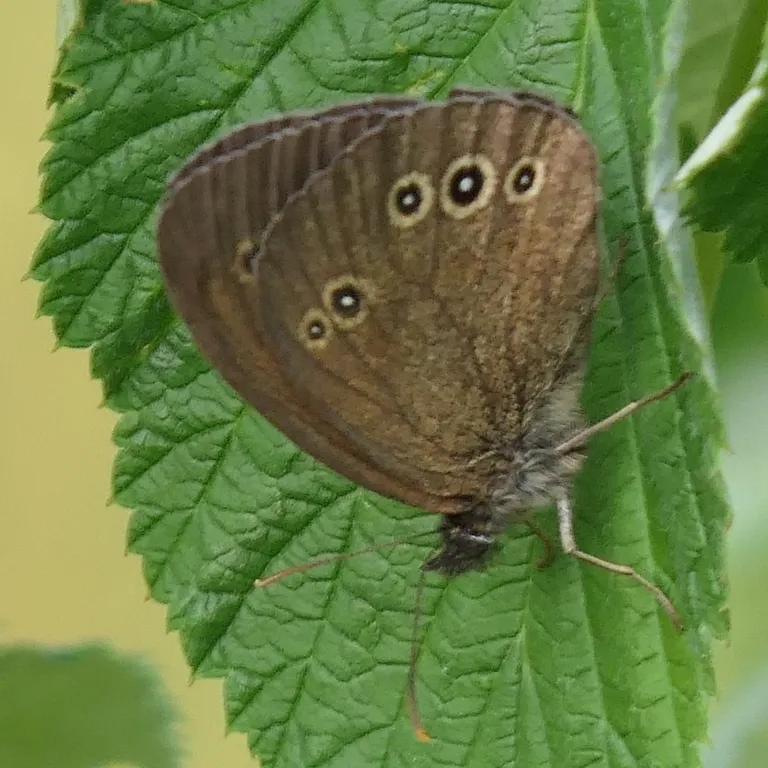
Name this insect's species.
Aphantopus hyperantus
